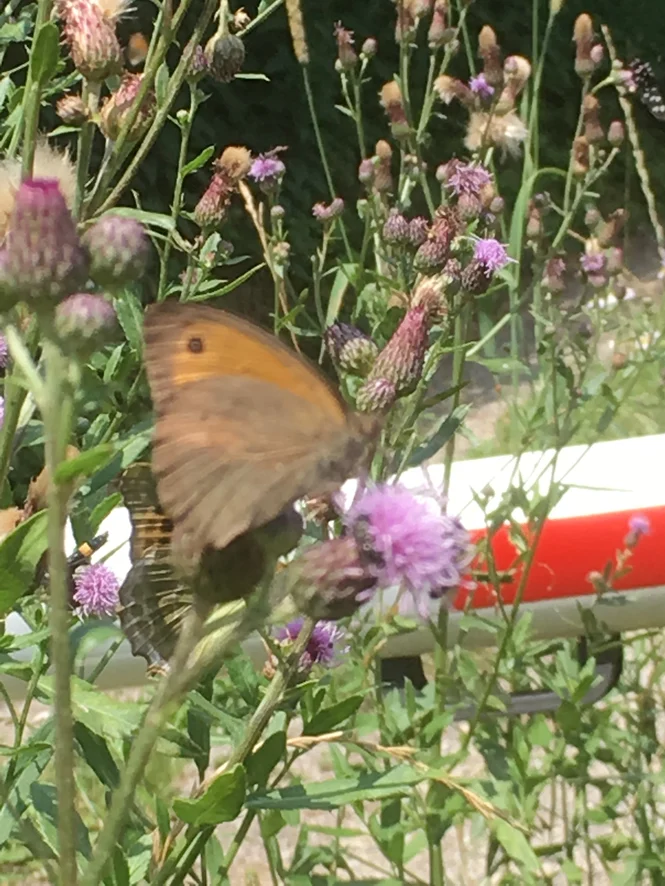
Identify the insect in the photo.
Maniola jurtina
